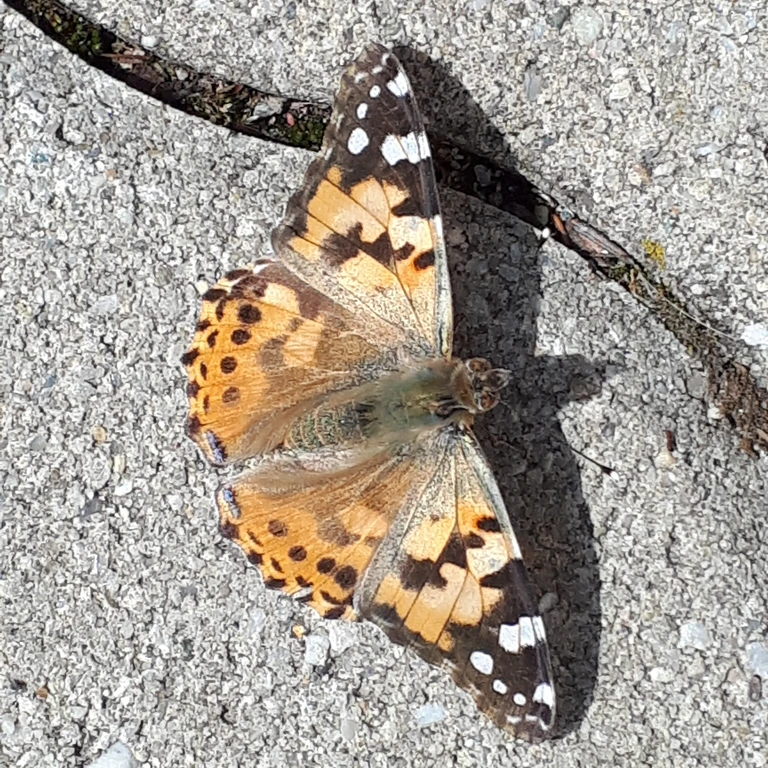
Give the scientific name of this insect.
Vanessa cardui
